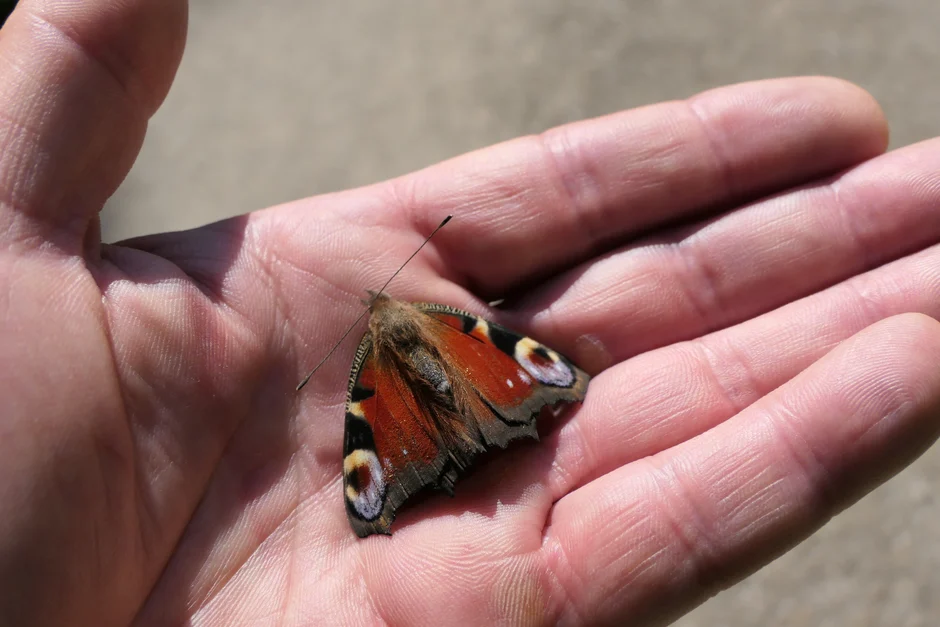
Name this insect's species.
Aglais io
